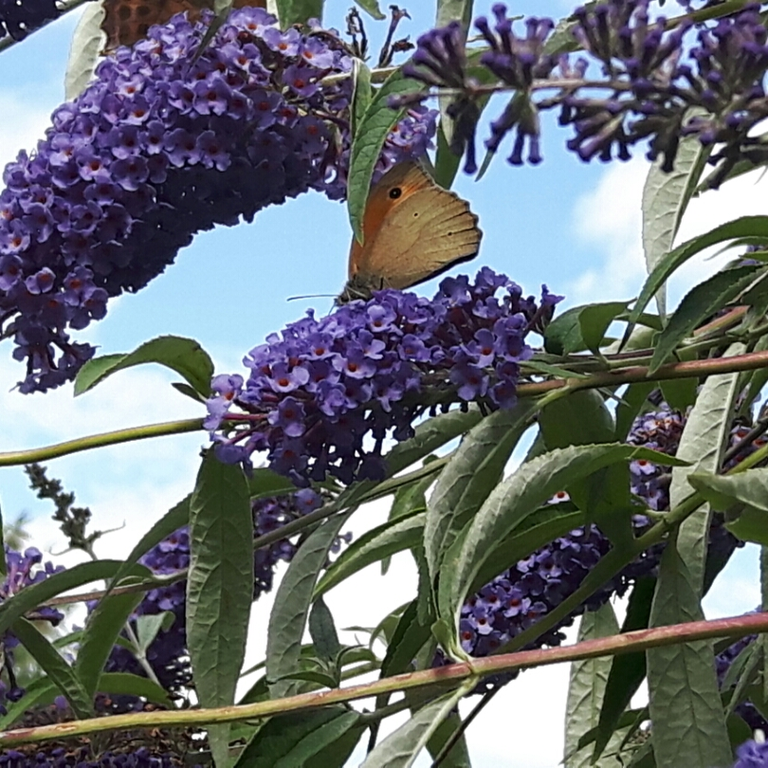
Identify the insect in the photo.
Maniola jurtina
